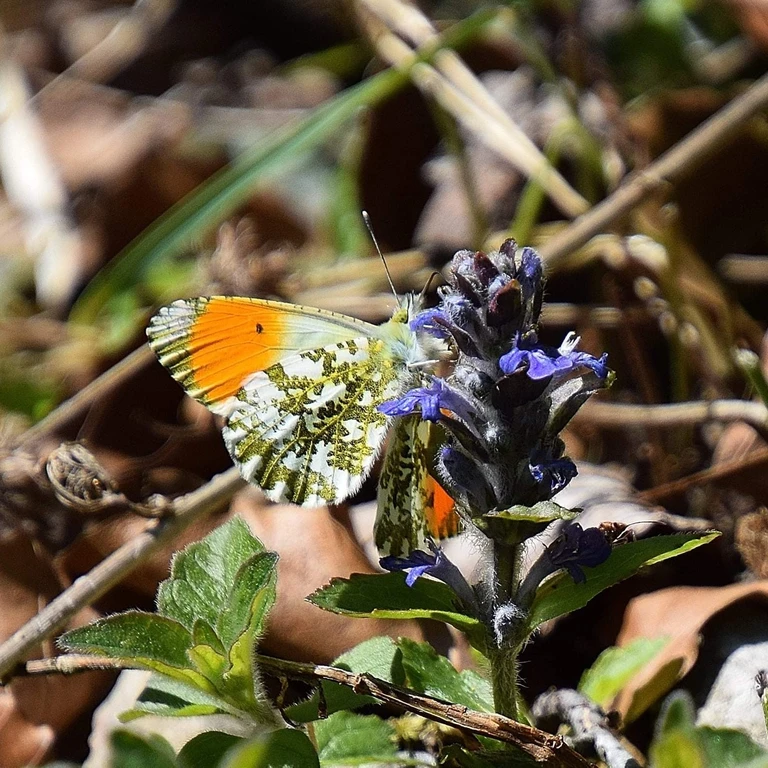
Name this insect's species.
Anthocharis cardamines
